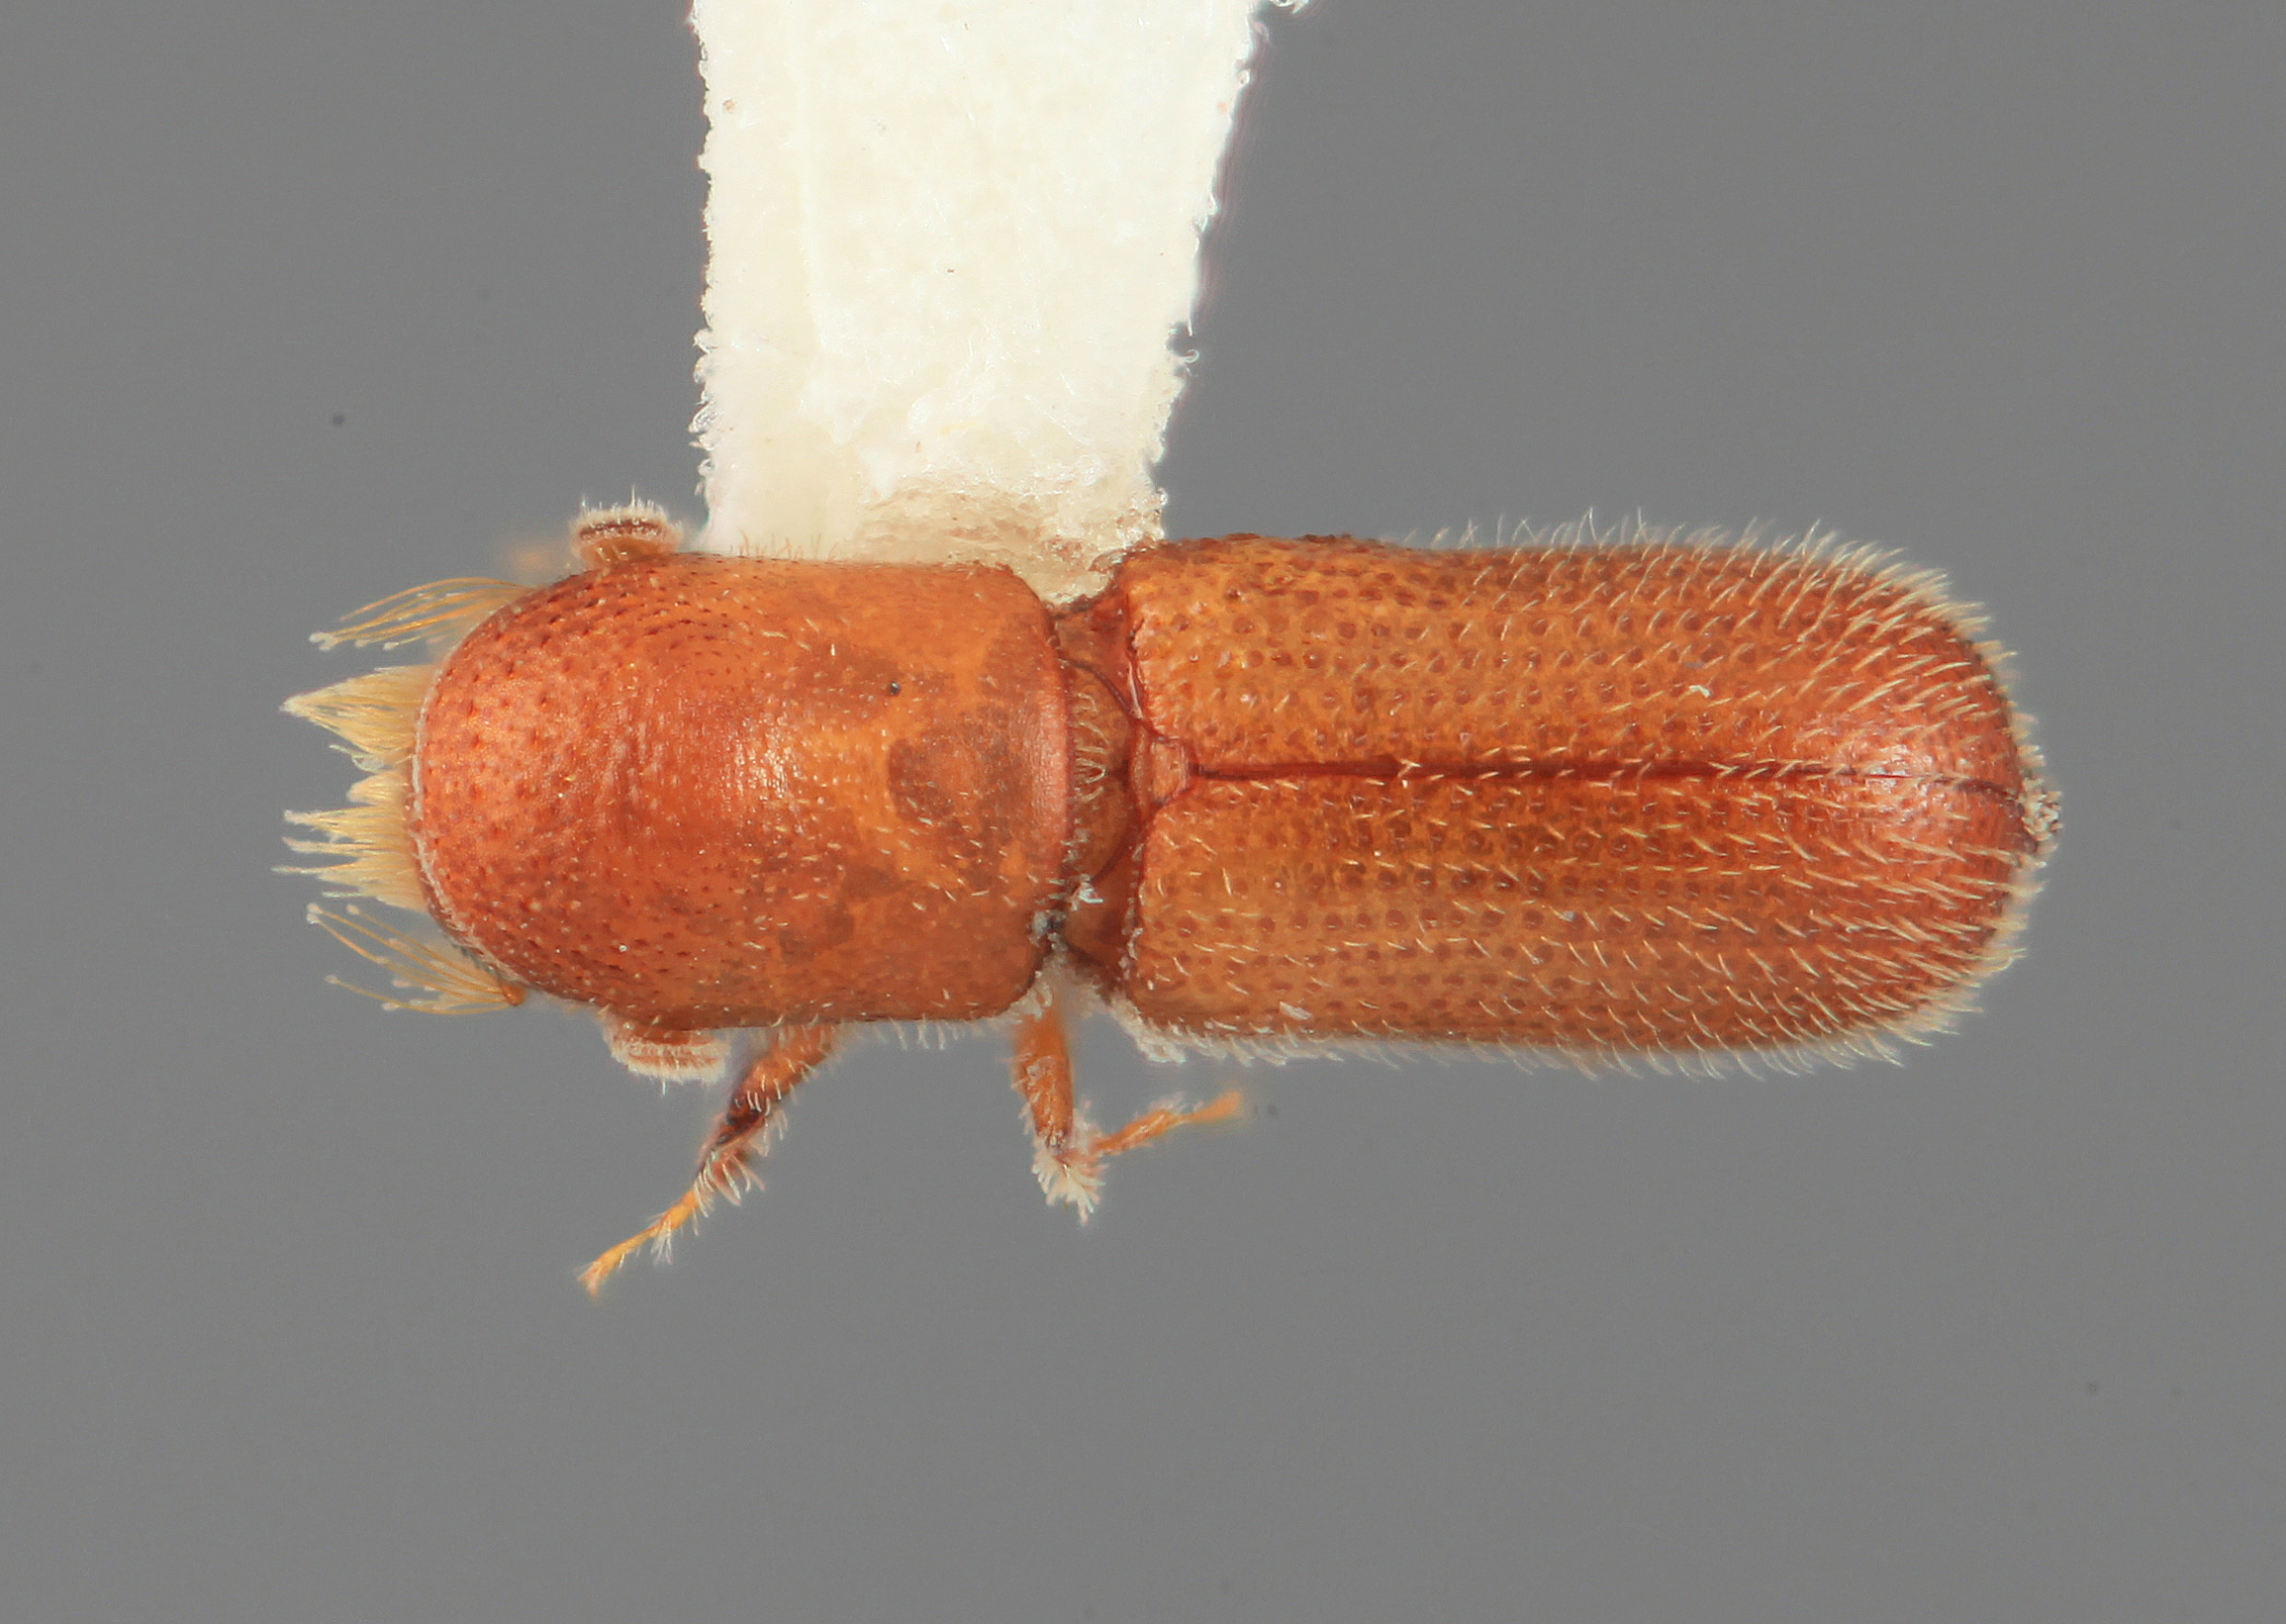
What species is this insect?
Micracis exilis
